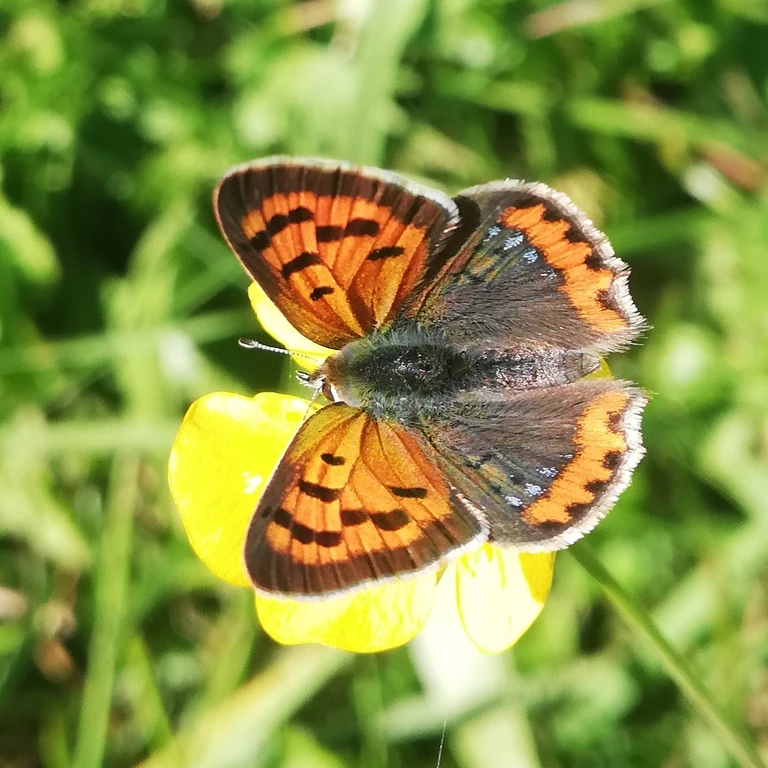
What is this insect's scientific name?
Lycaena phlaeas
